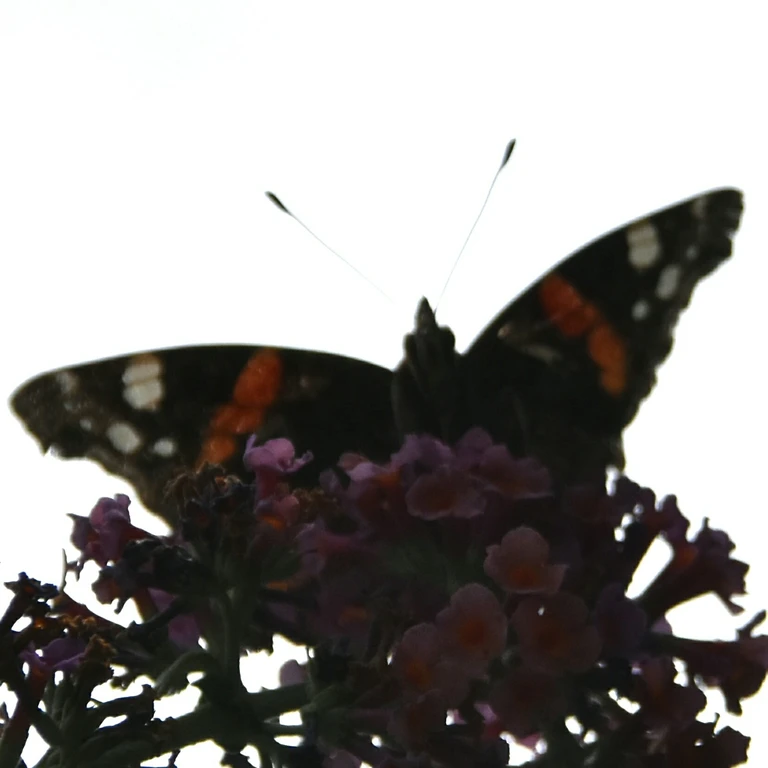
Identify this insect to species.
Vanessa atalanta
